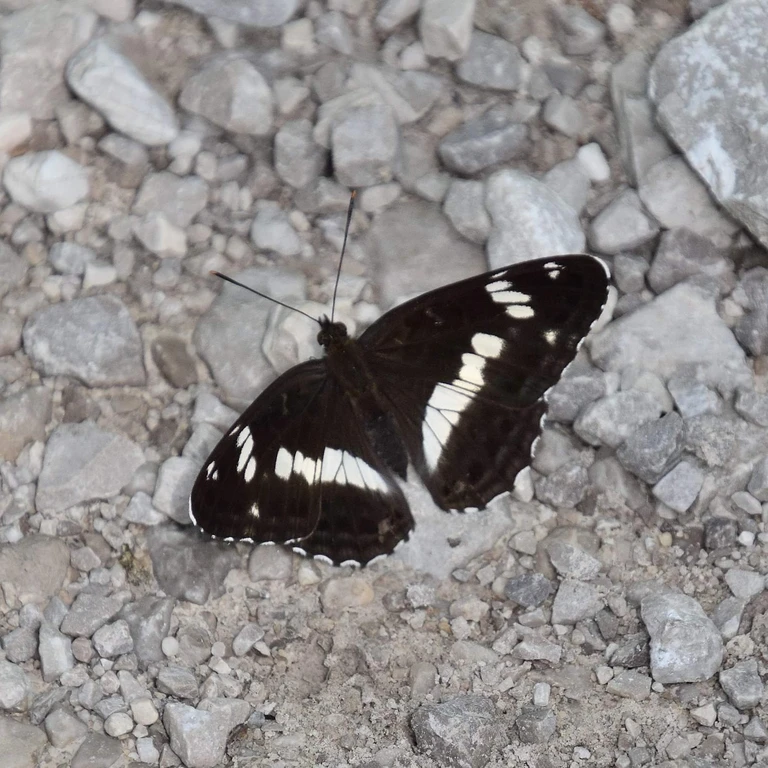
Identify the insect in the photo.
Limenitis camilla (also Ladoga camilla)
